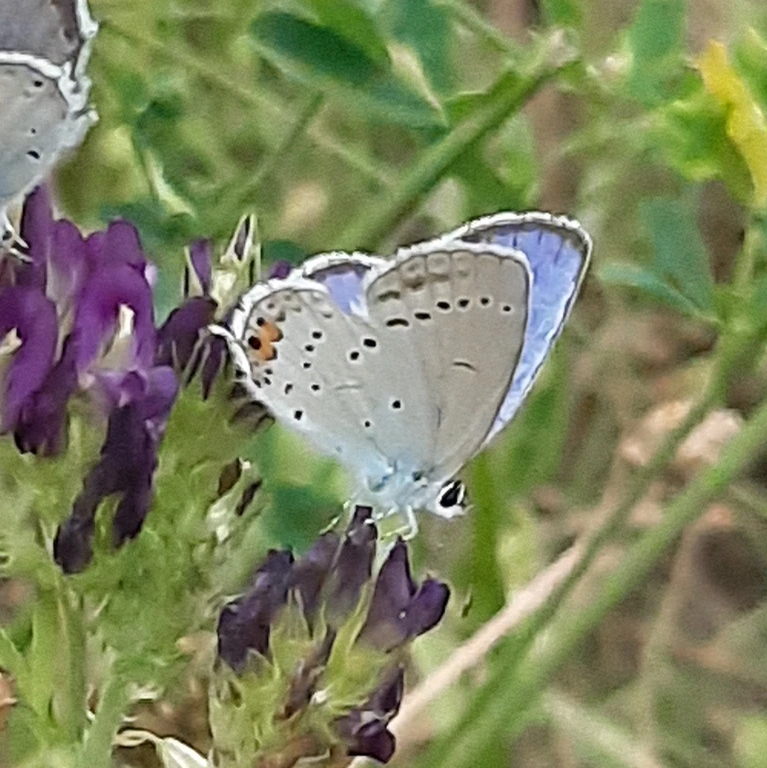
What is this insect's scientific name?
Cupido argiades (also Elkalyce argiades)
